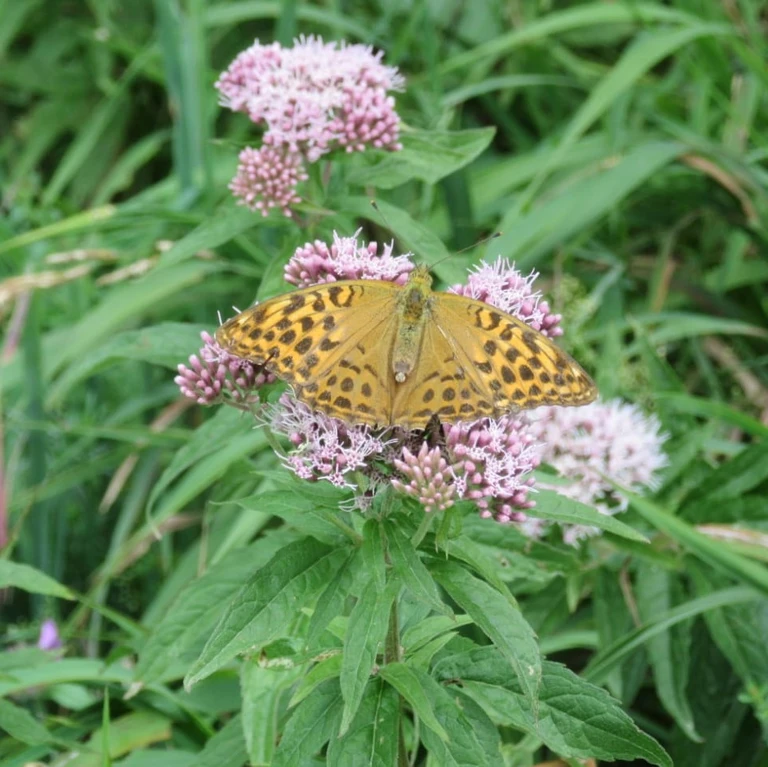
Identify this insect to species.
Argynnis paphia
